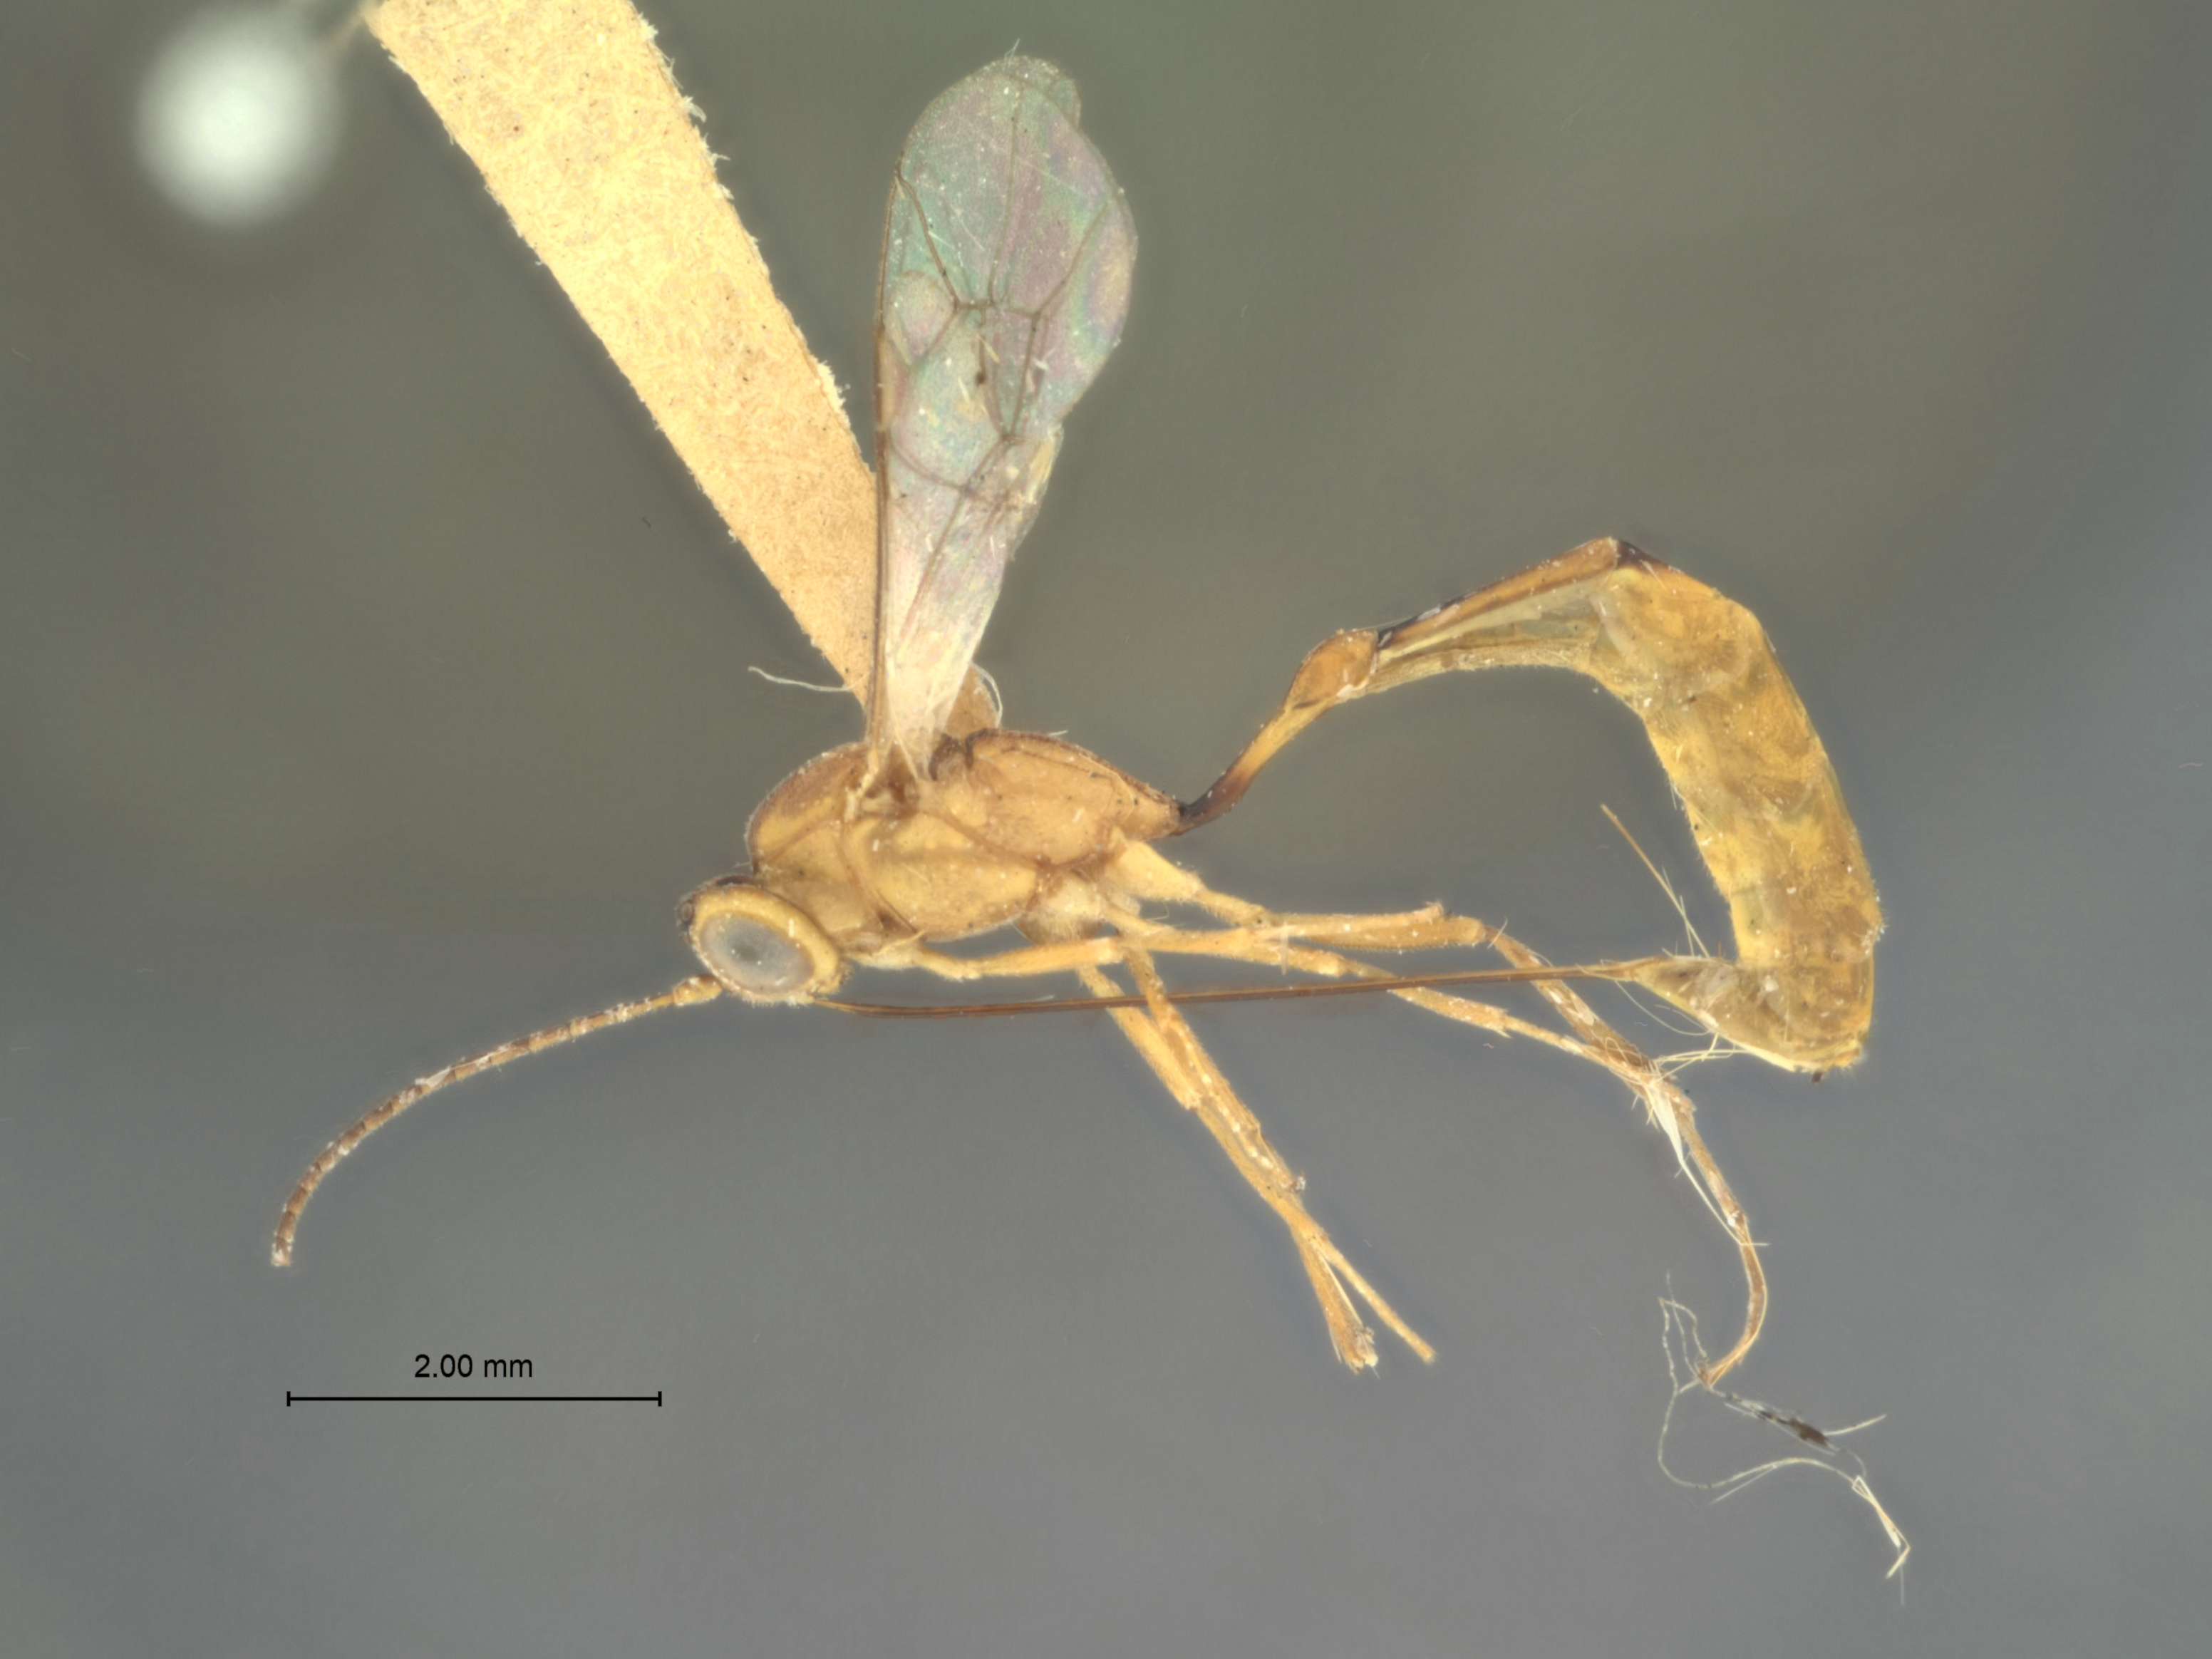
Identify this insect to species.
Temelucha philippinensis
